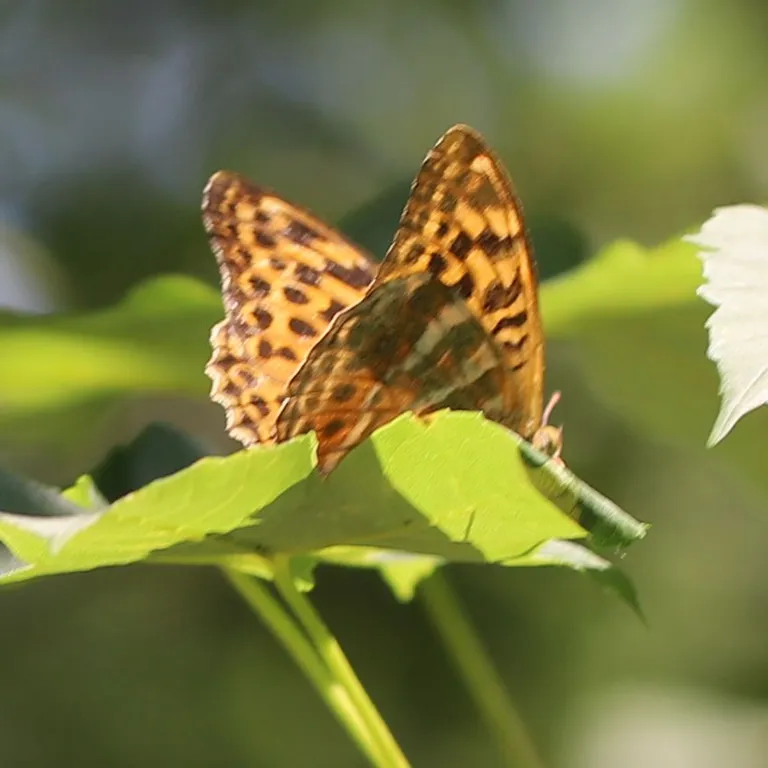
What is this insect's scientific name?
Argynnis paphia
